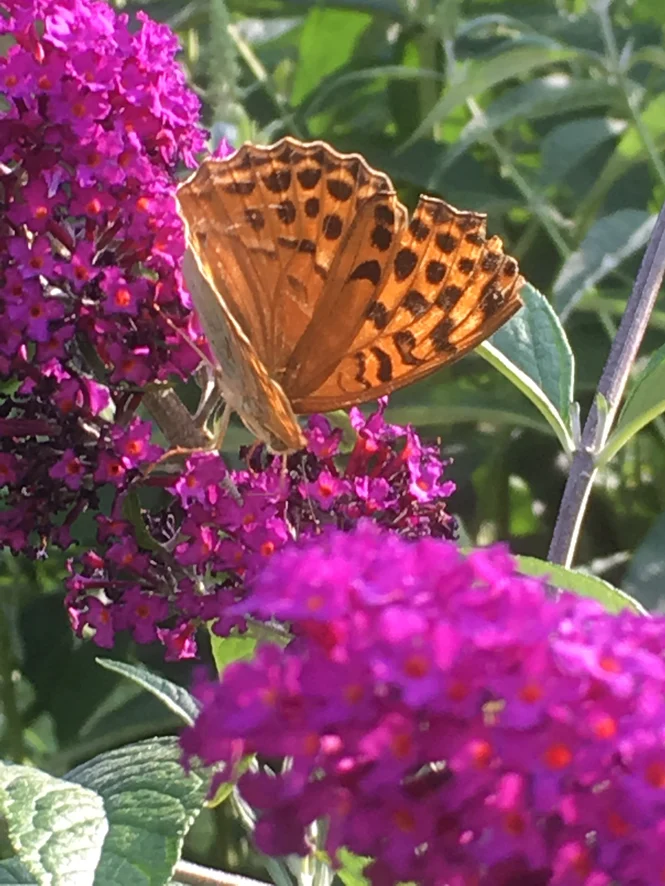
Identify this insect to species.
Argynnis paphia
